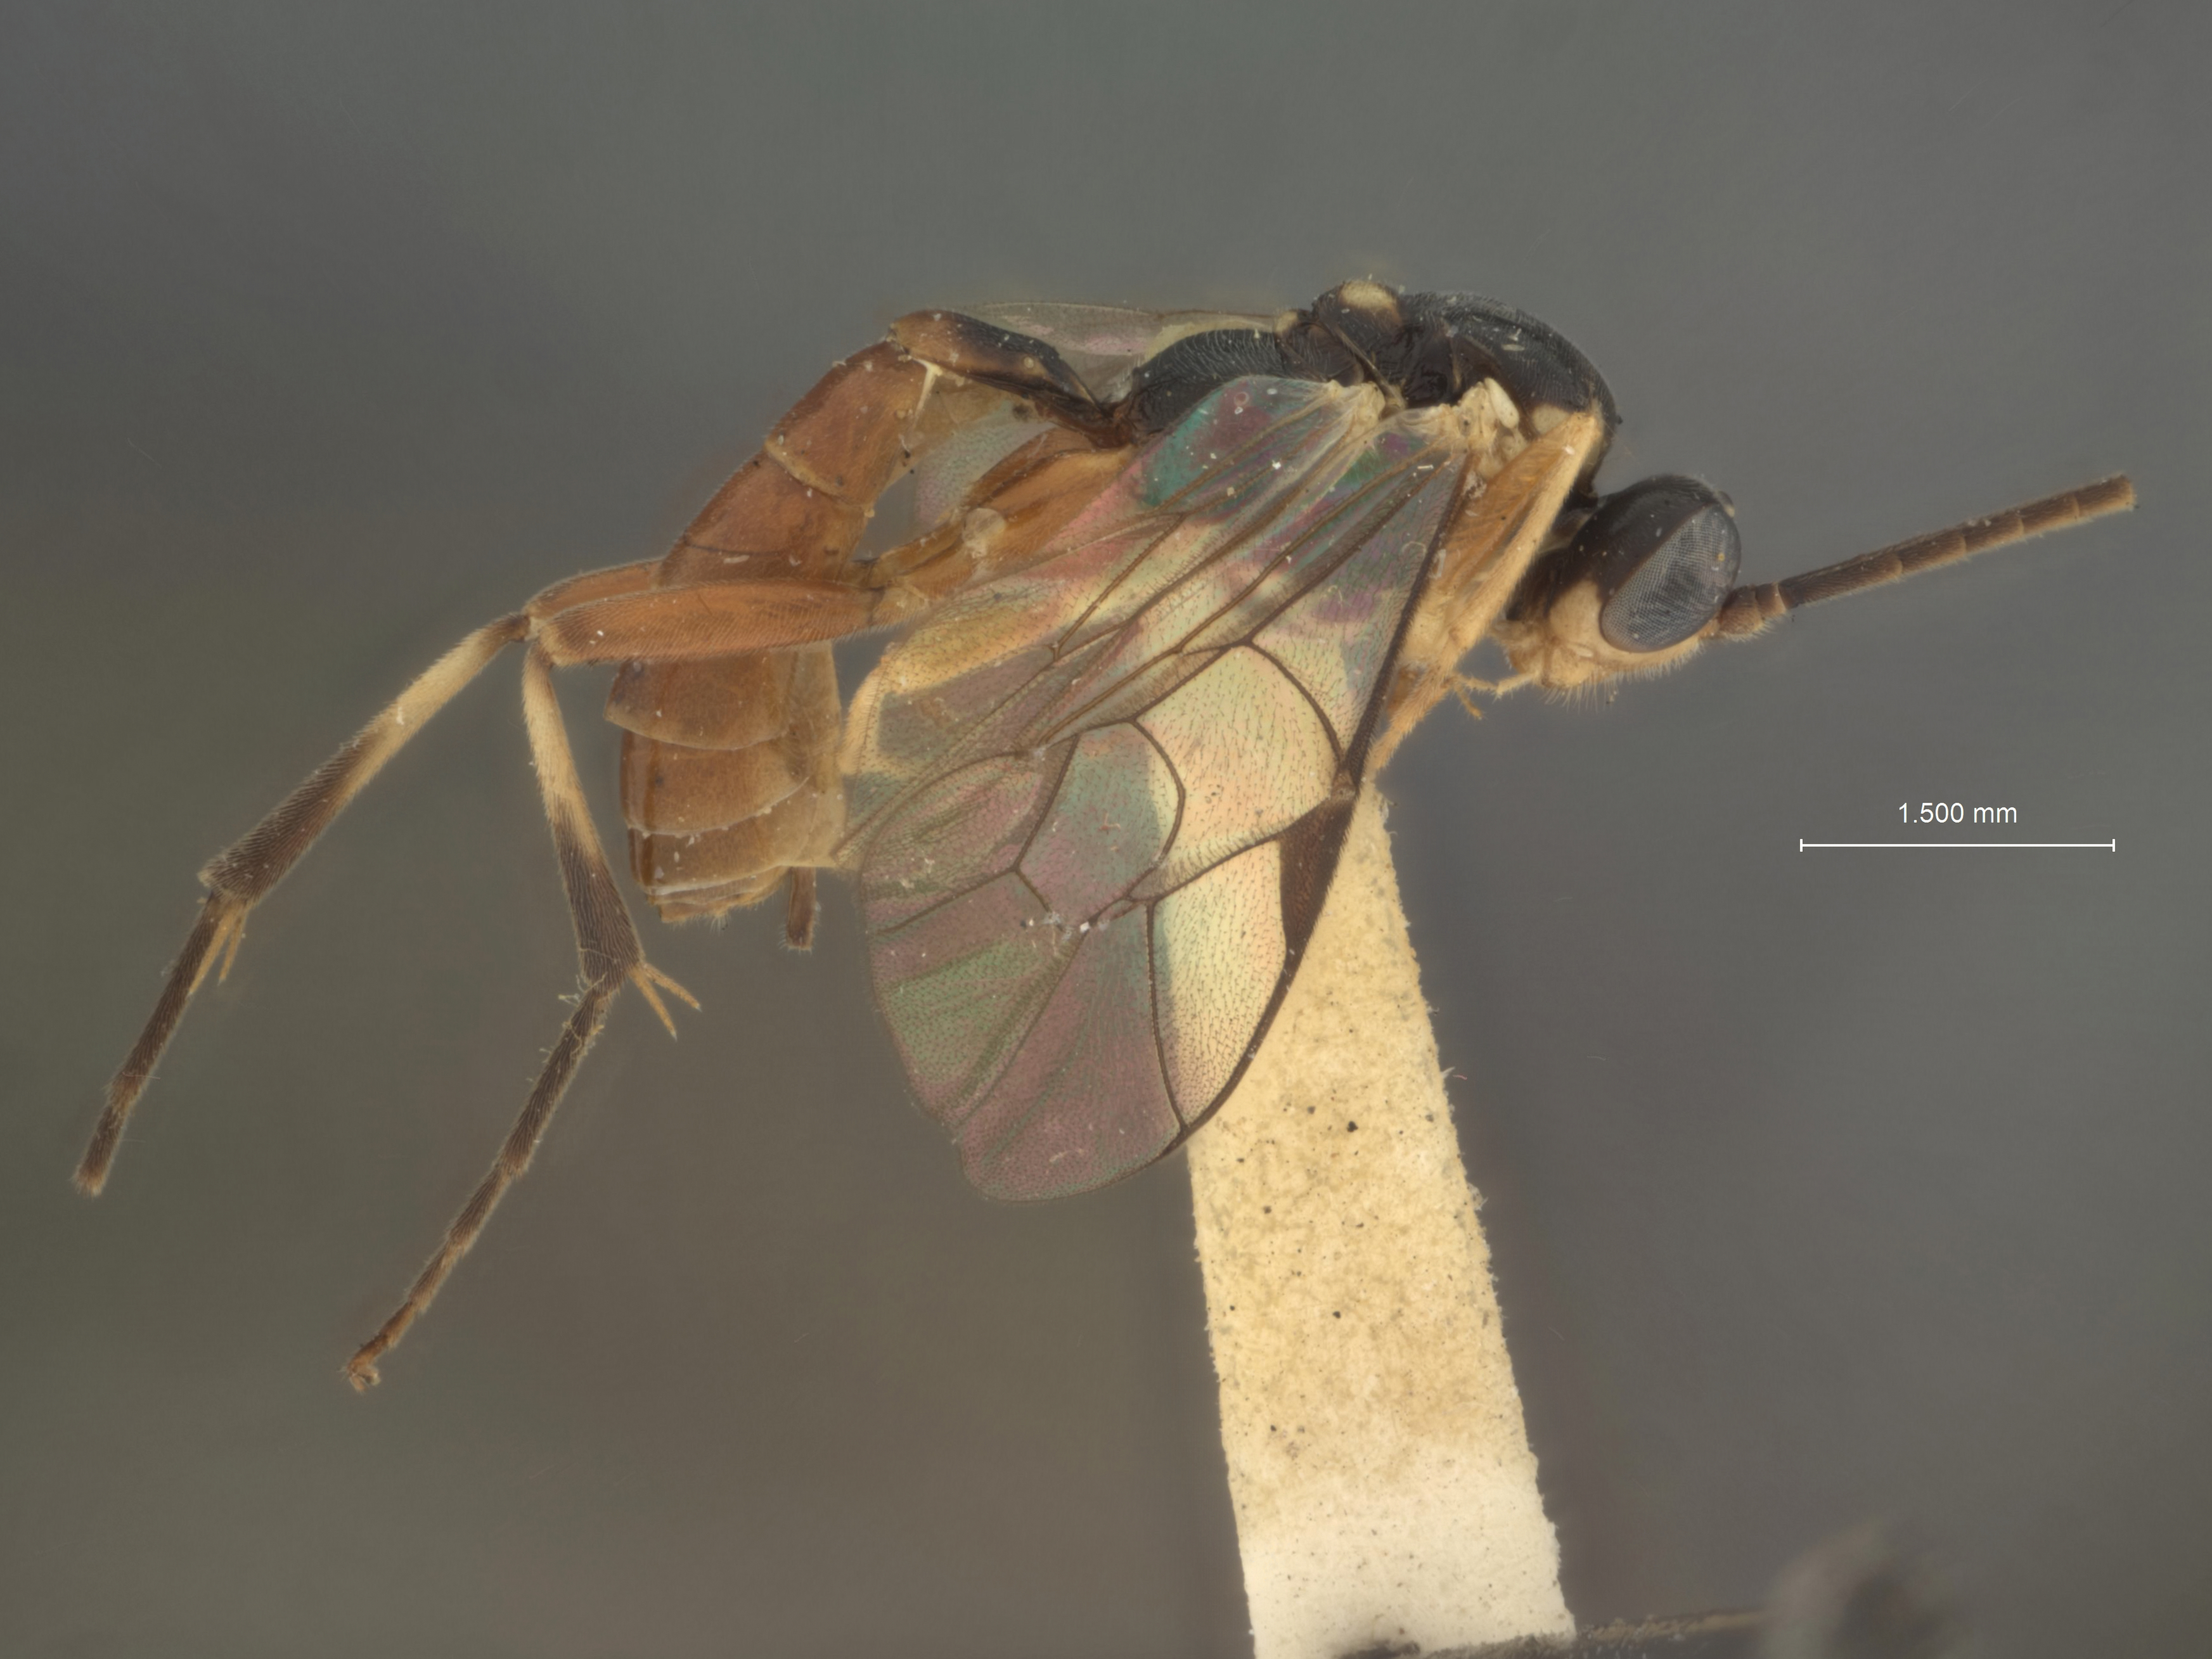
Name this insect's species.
Lamachus oregon
